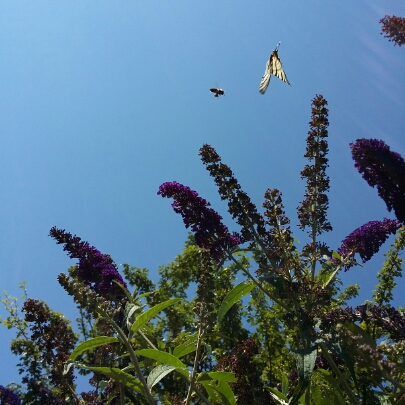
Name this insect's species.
Iphiclides podalirius
